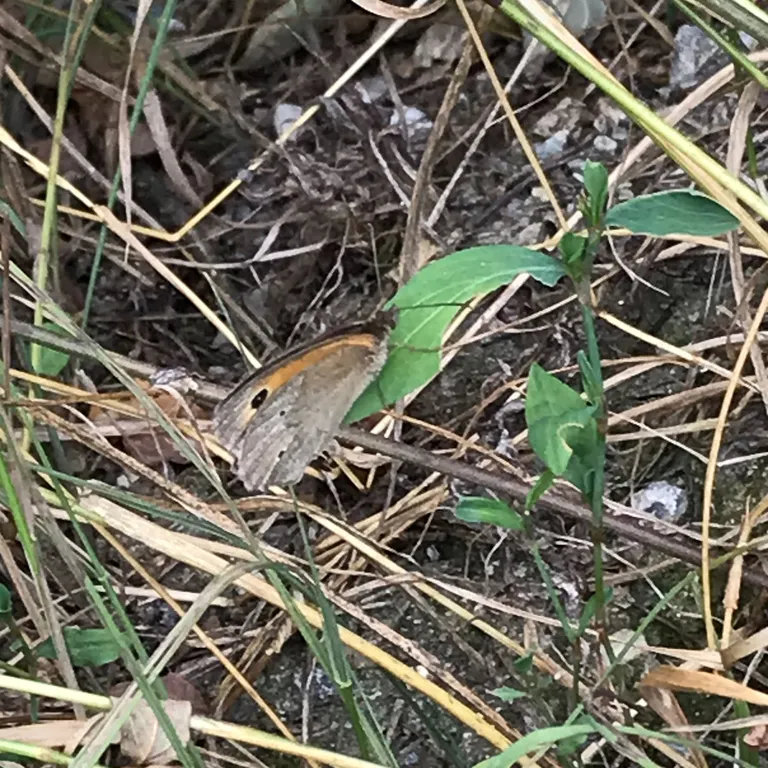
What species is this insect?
Maniola jurtina
